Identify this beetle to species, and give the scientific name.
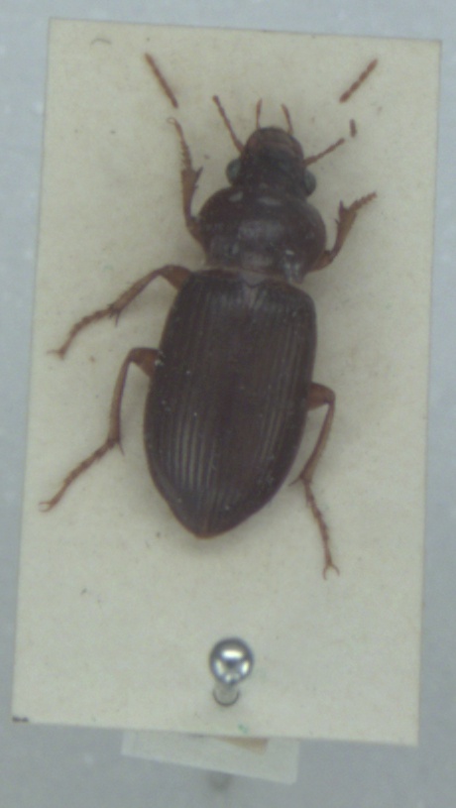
Amara convexiuscula
